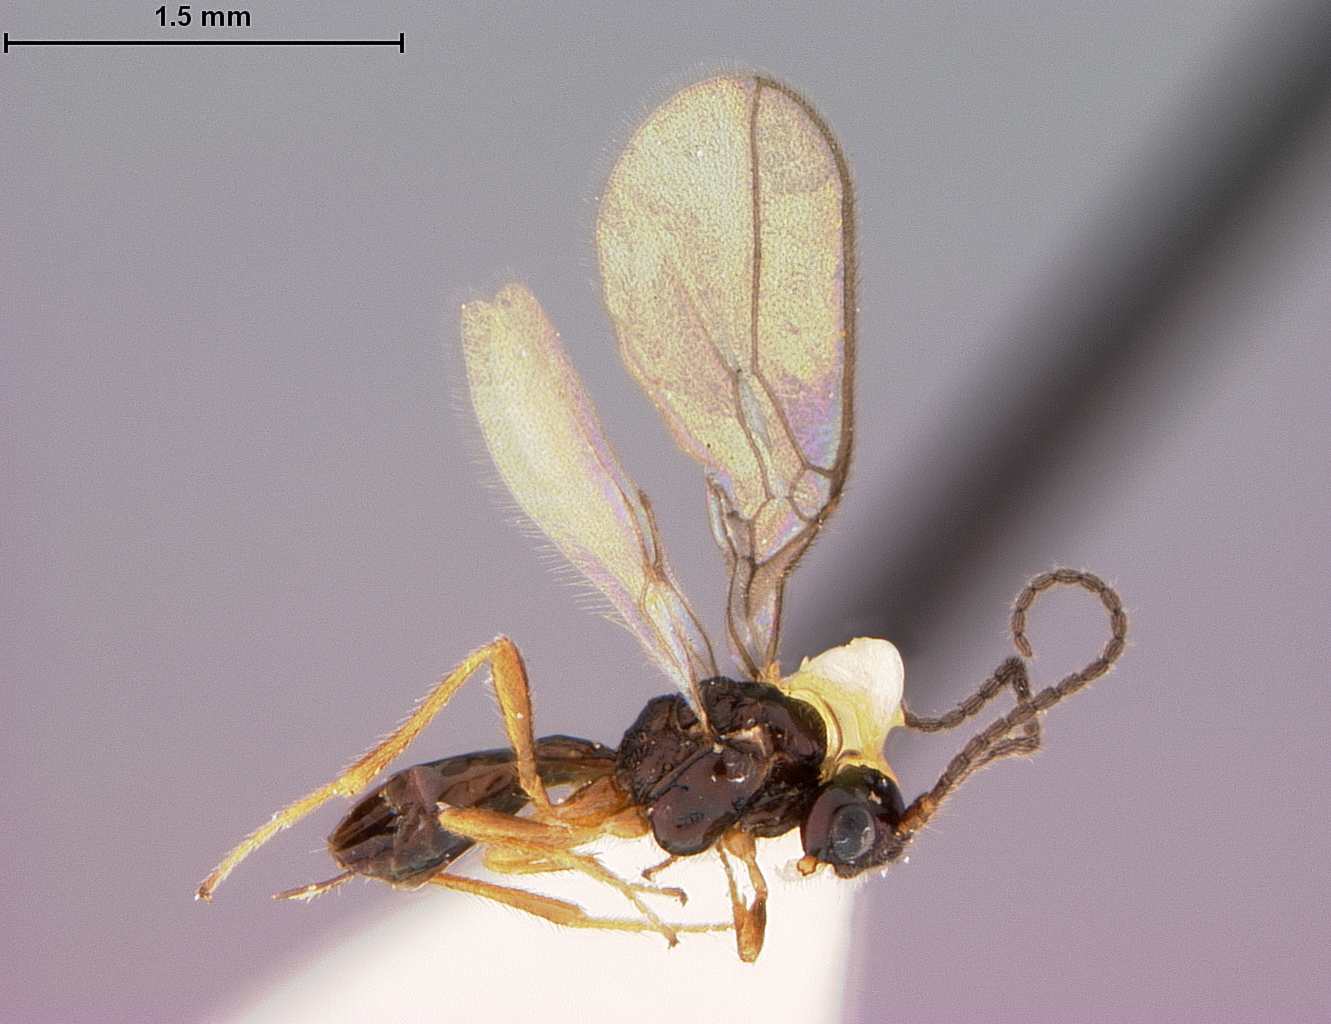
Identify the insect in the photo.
Aspilota sinibasis
